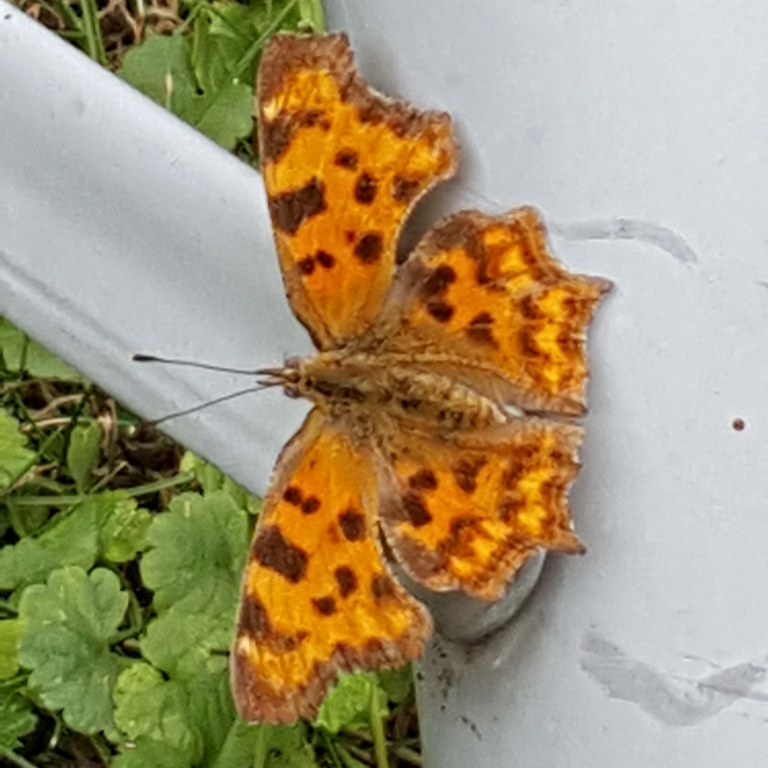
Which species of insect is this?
Polygonia c-album
